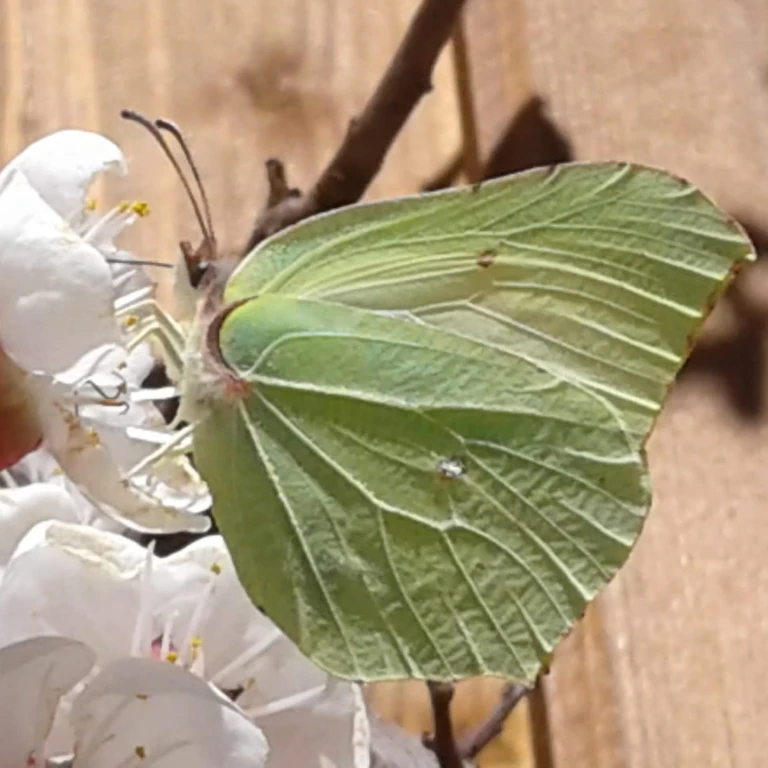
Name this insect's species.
Gonepteryx rhamni
